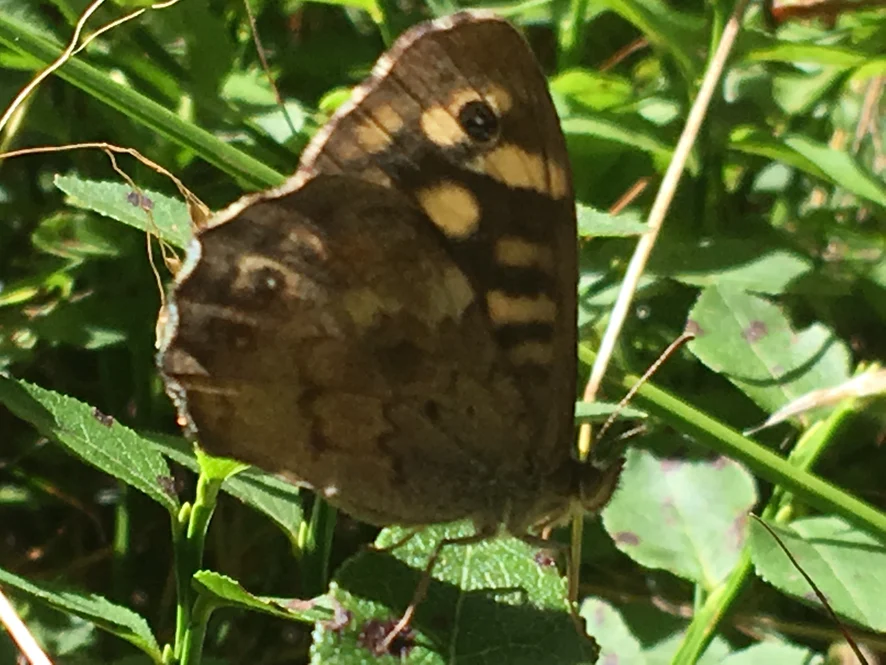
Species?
Pararge aegeria
